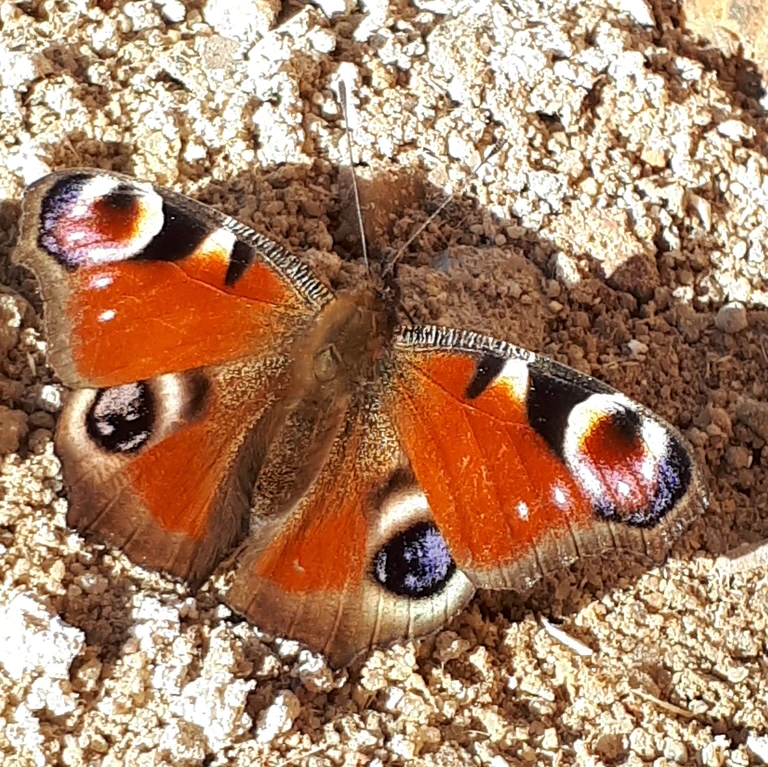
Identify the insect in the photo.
Aglais io
